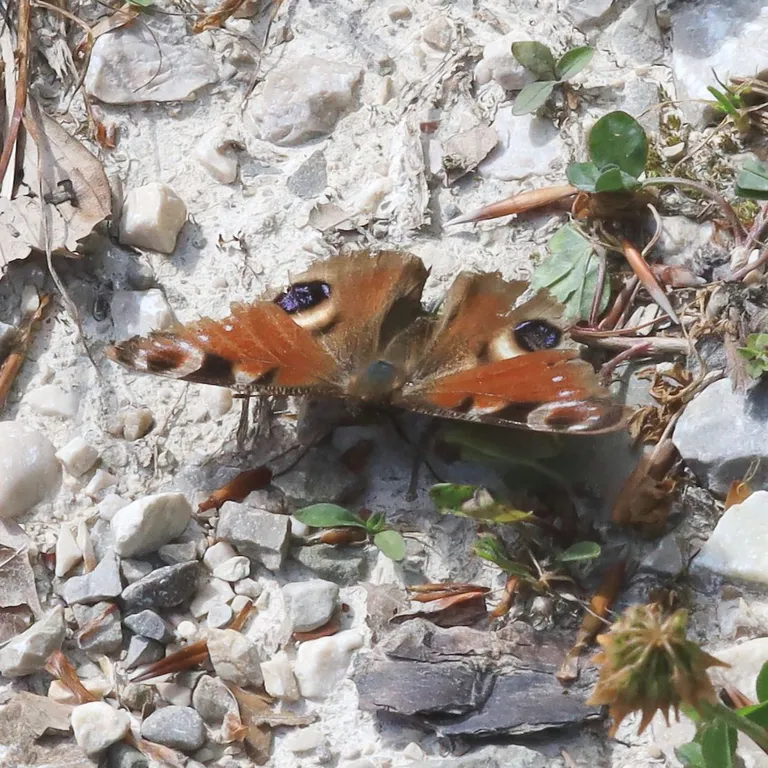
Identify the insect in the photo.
Aglais io
